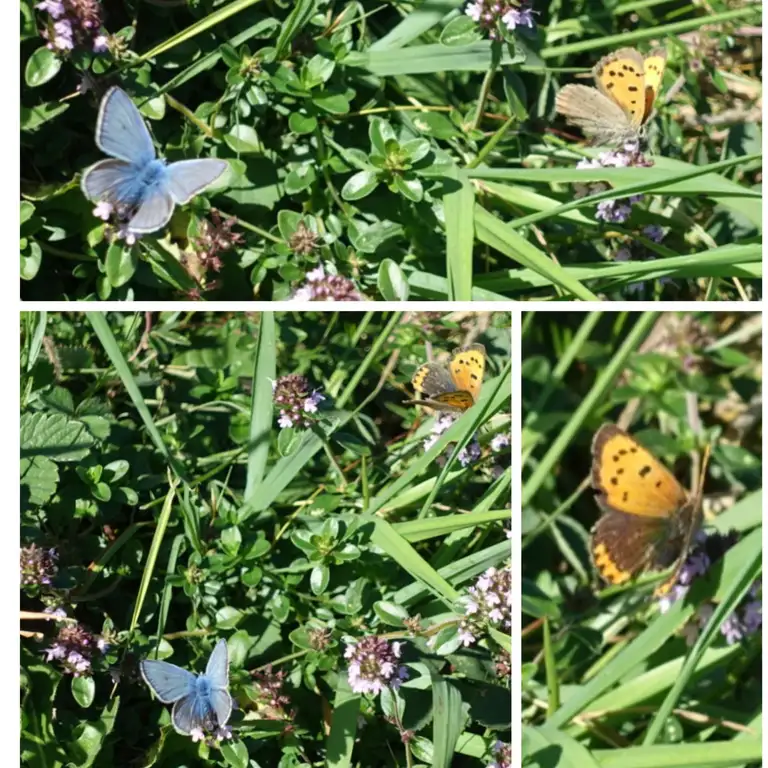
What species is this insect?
Lycaena phlaeas
